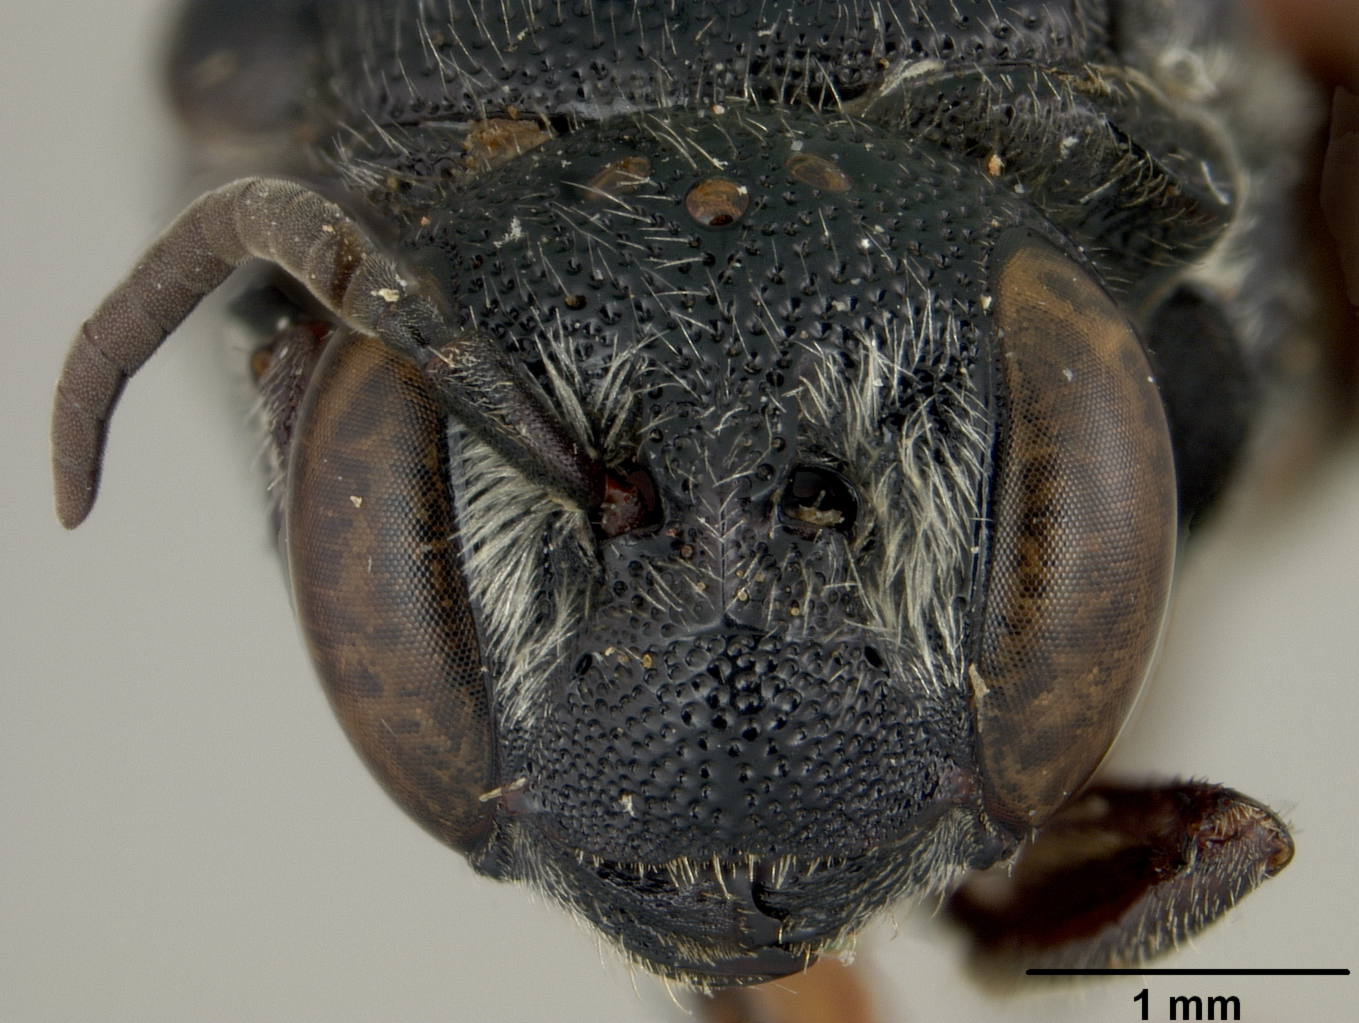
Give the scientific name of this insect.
Parevaspis impressus
